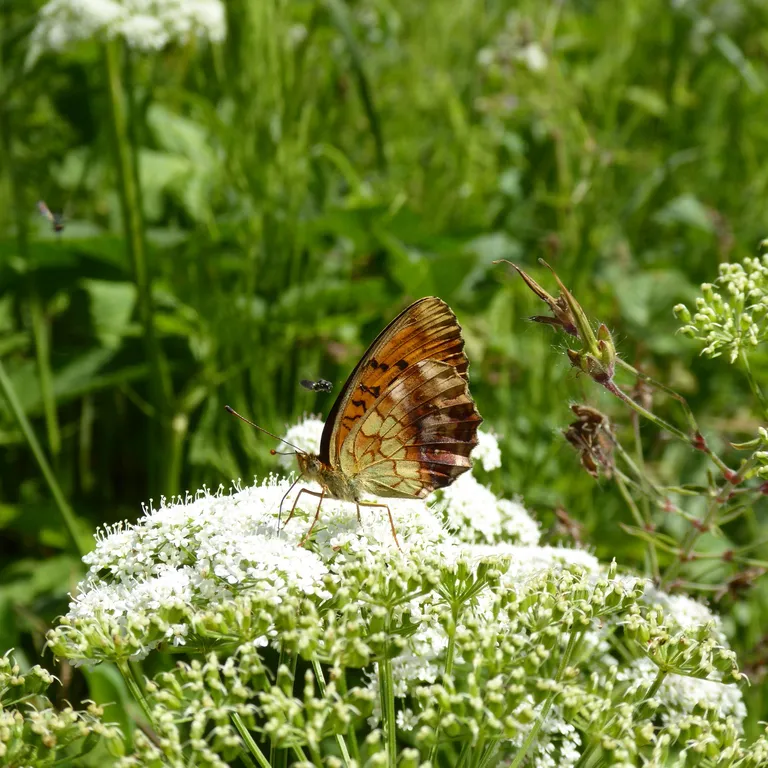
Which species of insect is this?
Brenthis daphne
